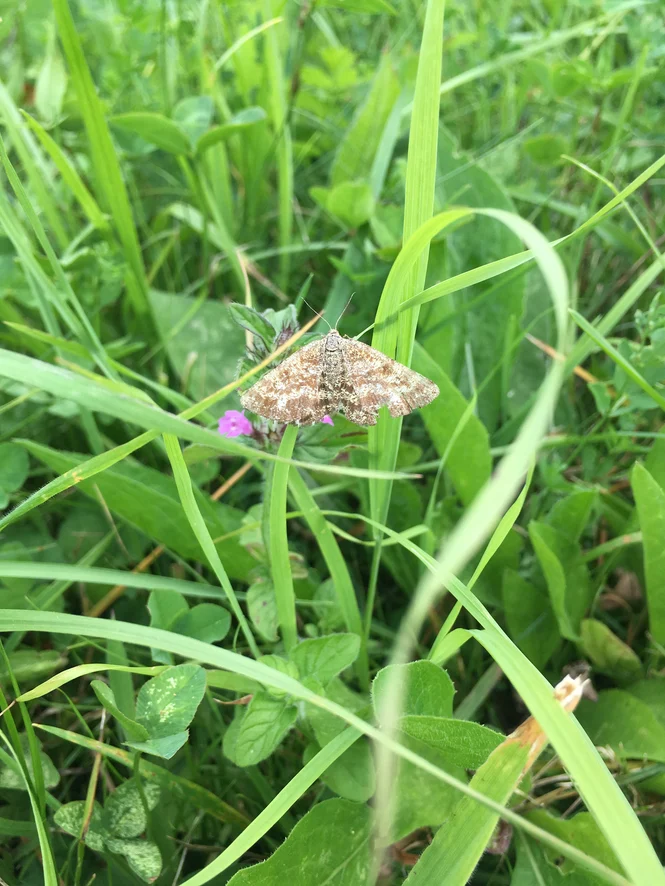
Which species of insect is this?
Ematurga atomaria
